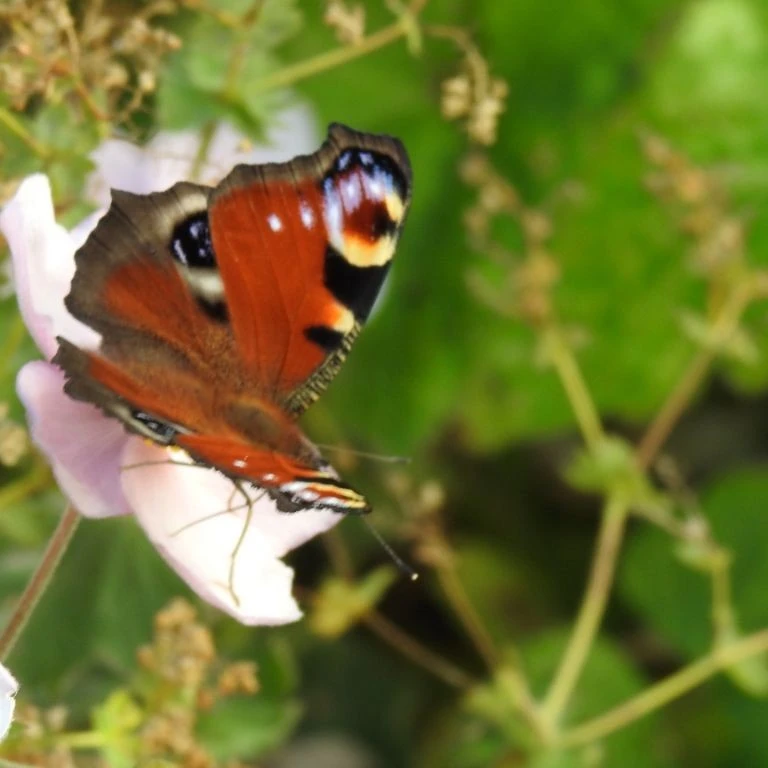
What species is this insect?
Aglais io
